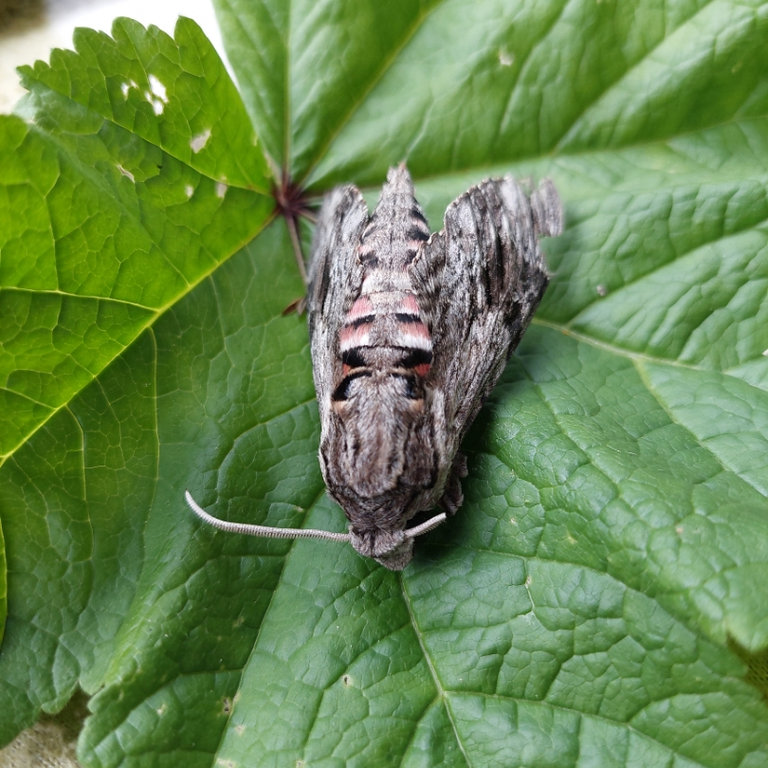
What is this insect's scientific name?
Agrius convolvuli
